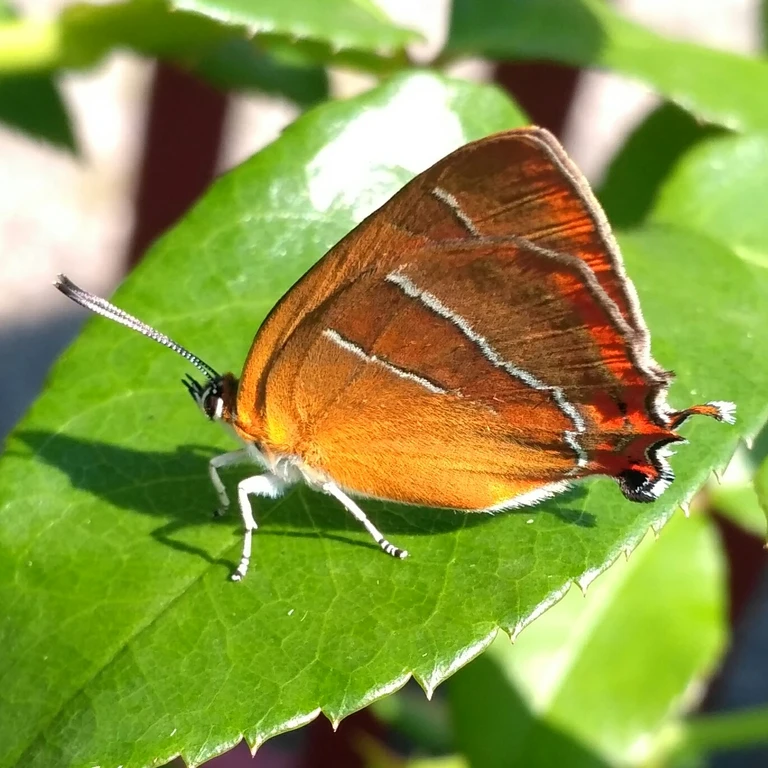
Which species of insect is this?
Thecla betulae
